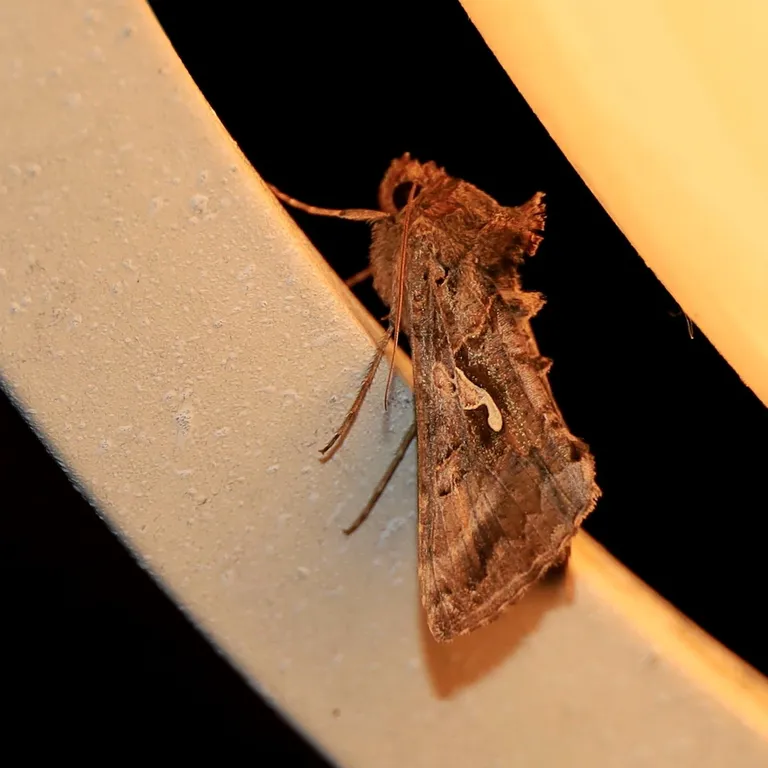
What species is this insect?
Autographa gamma
